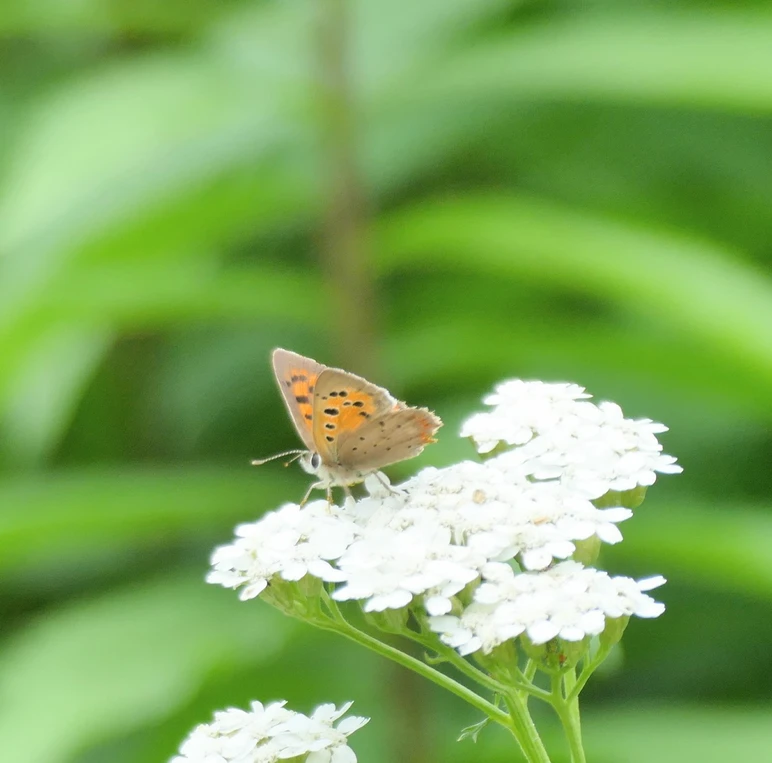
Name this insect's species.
Lycaena phlaeas
